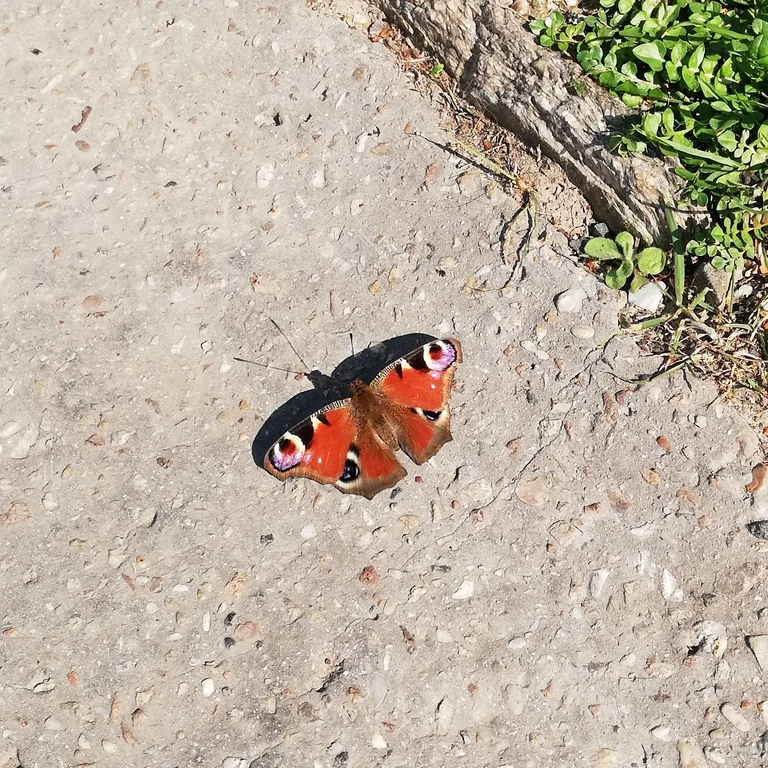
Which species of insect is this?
Aglais io
